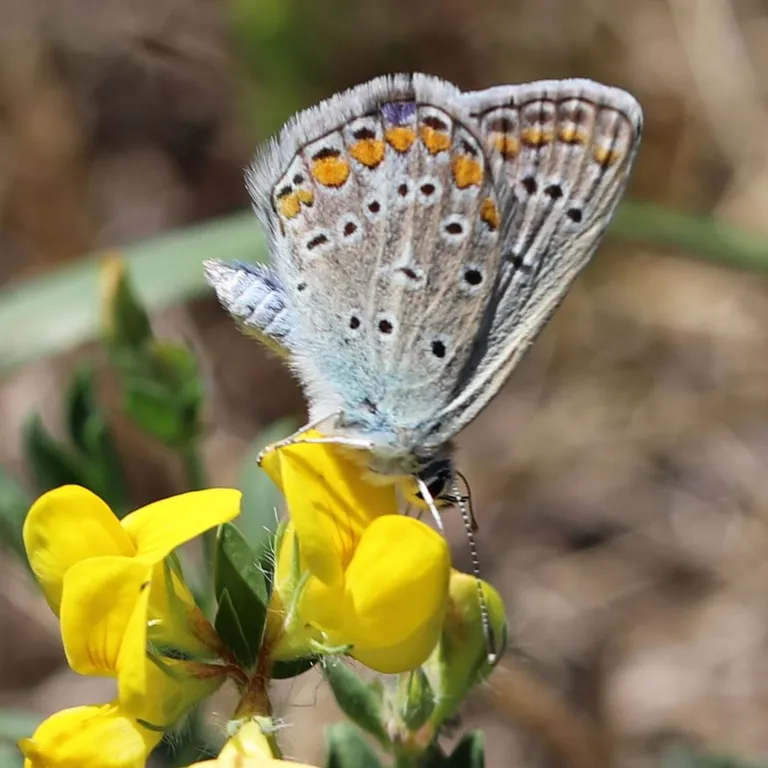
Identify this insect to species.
Polyommatus icarus
